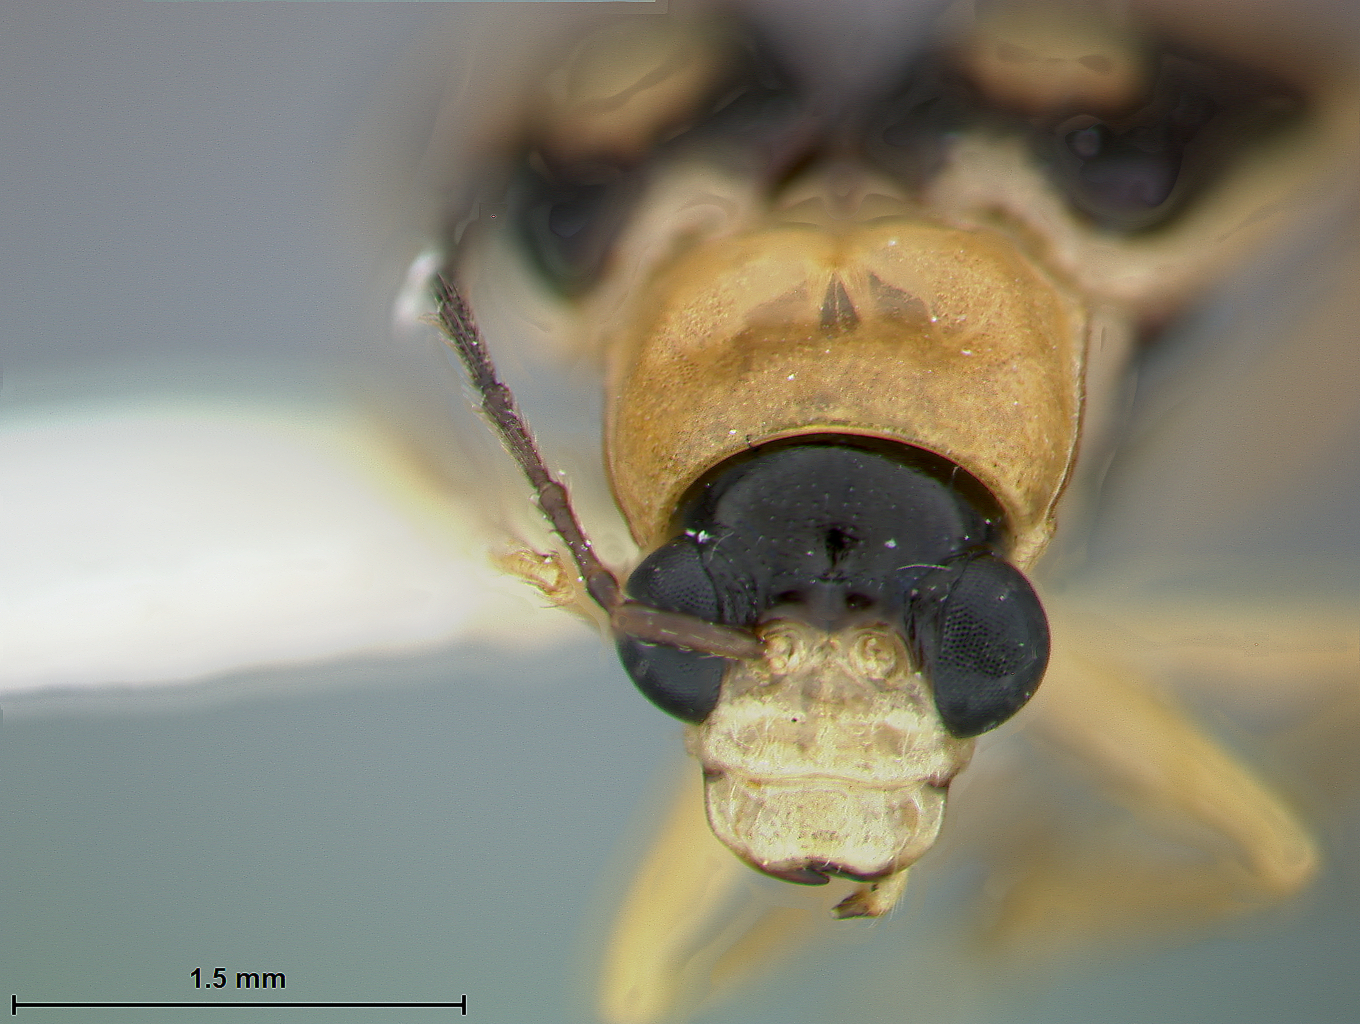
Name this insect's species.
Hystiopsis bella
